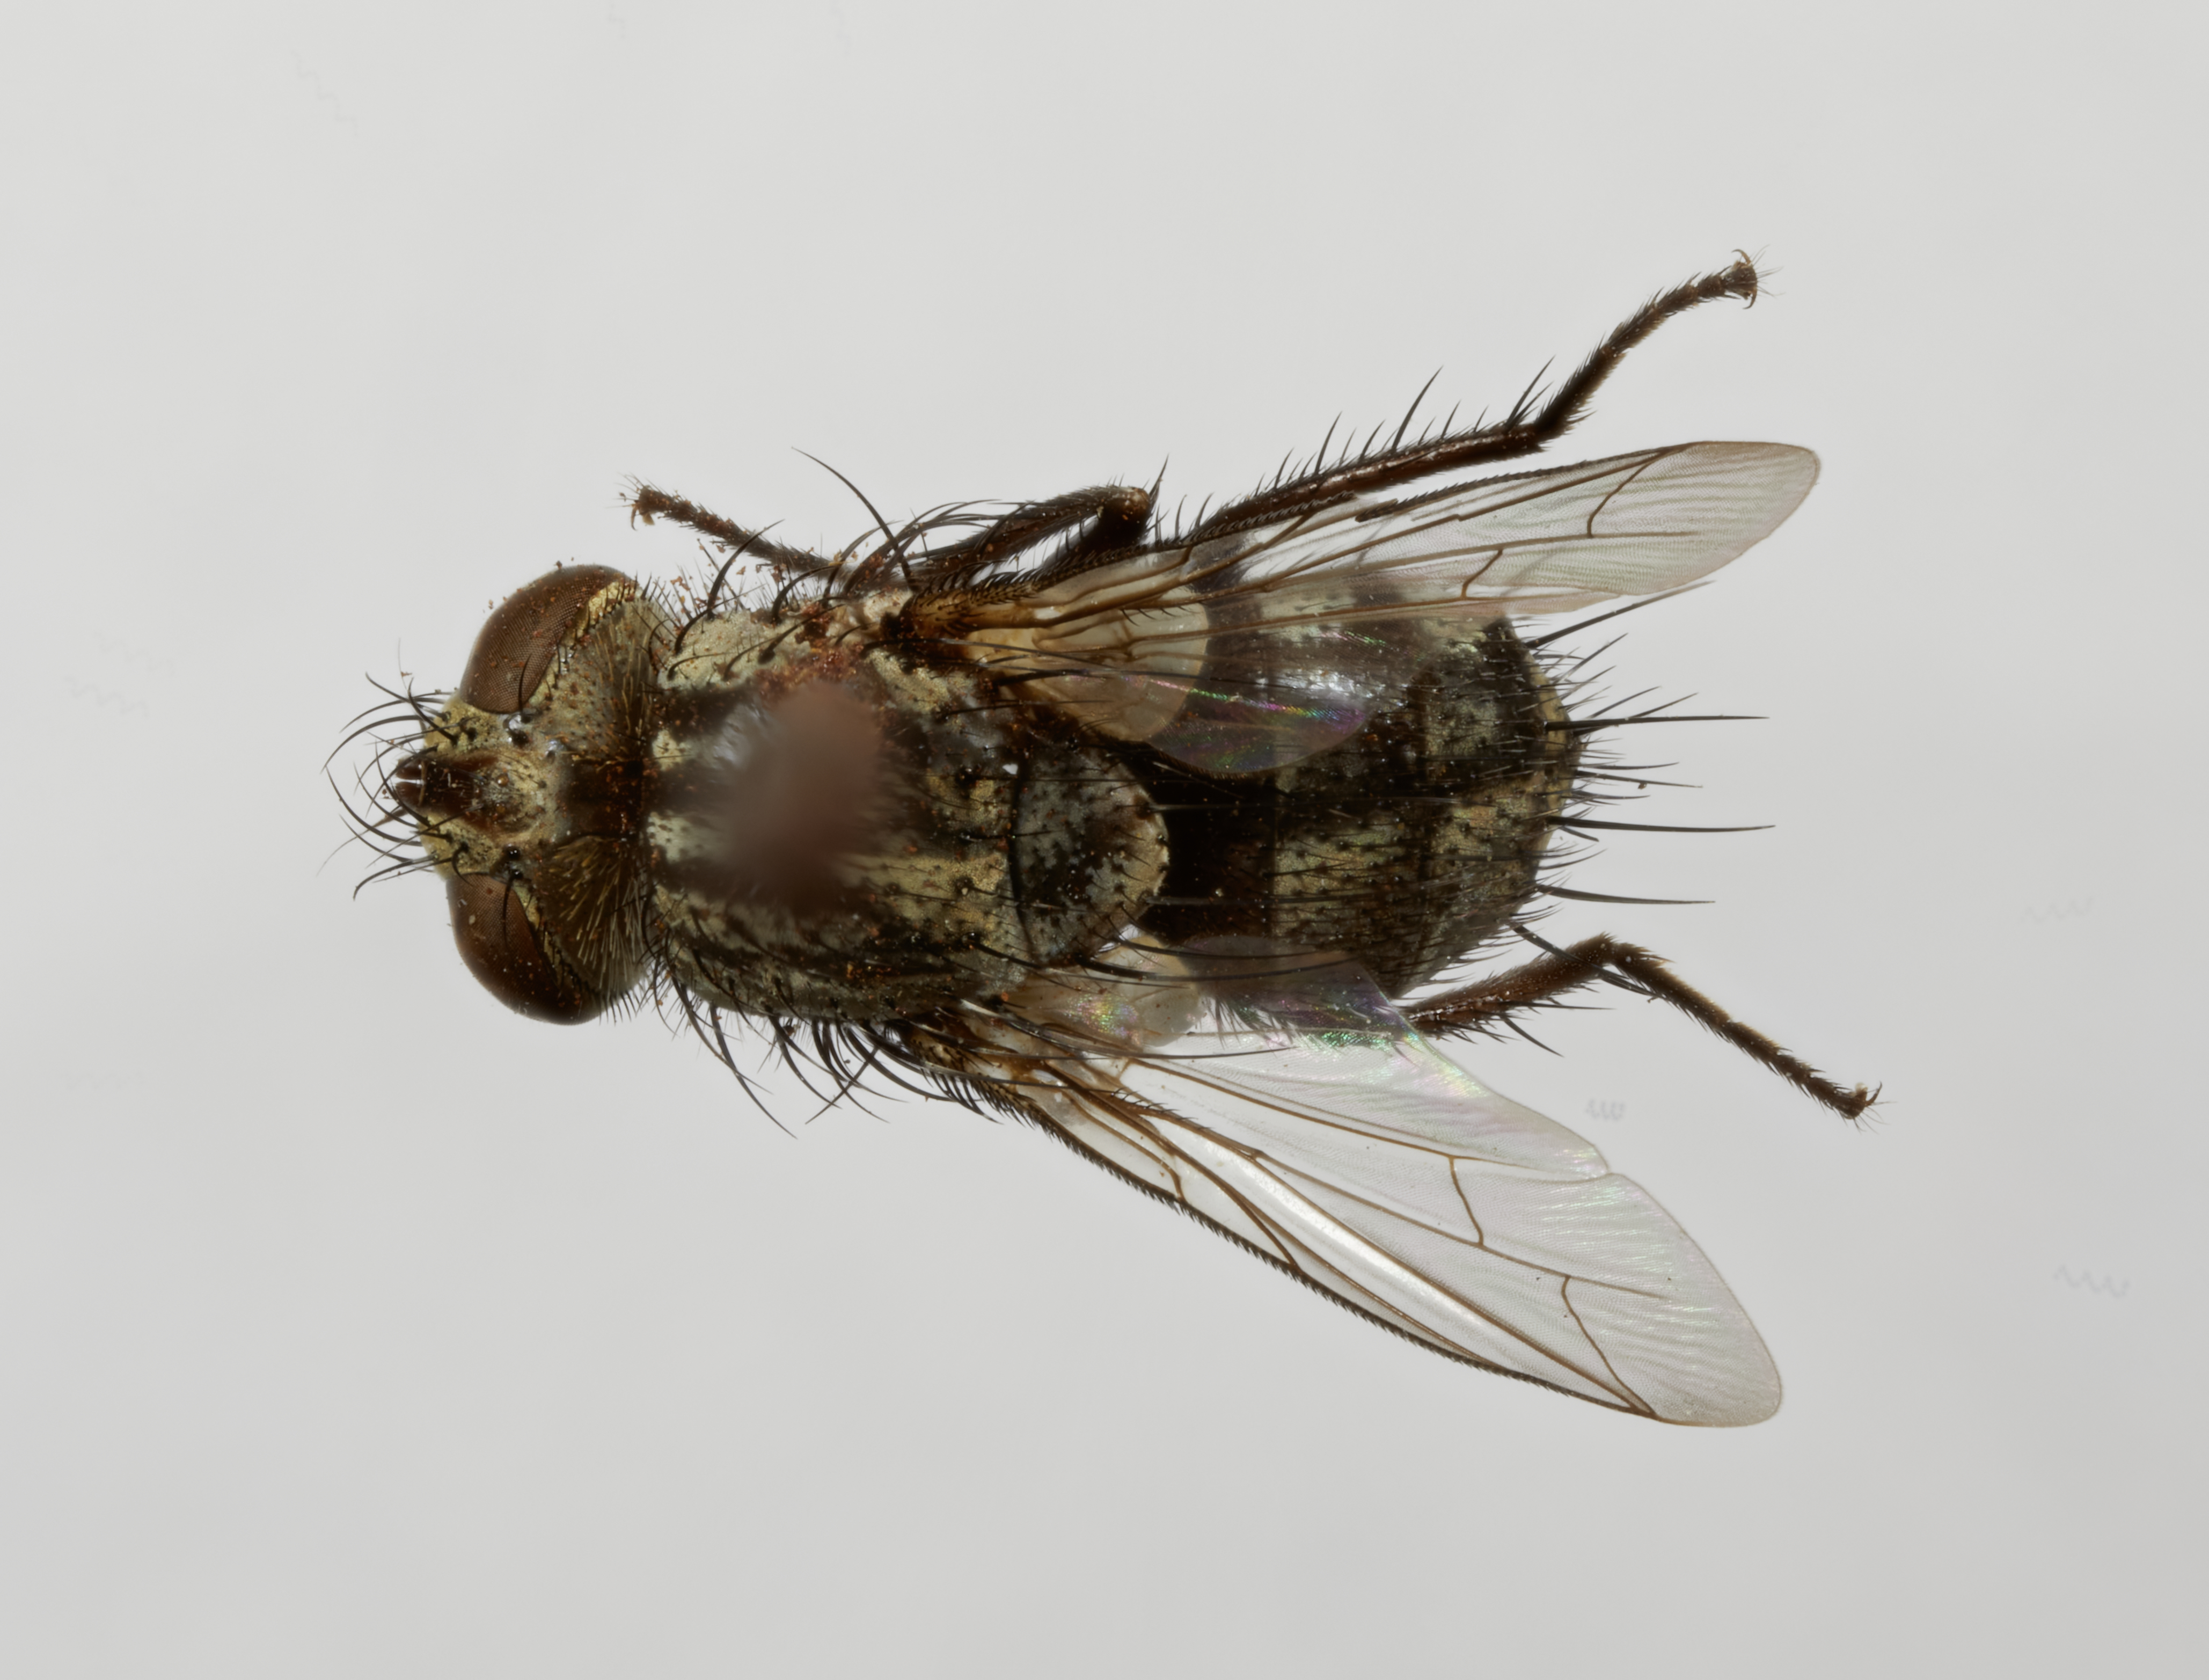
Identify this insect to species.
Plagiotachina orientalis
